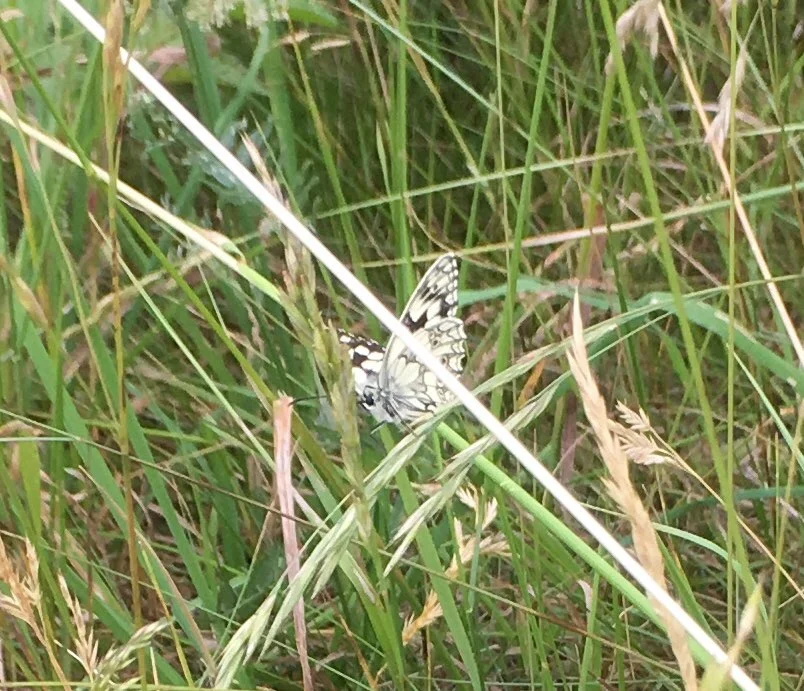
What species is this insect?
Melanargia galathea
